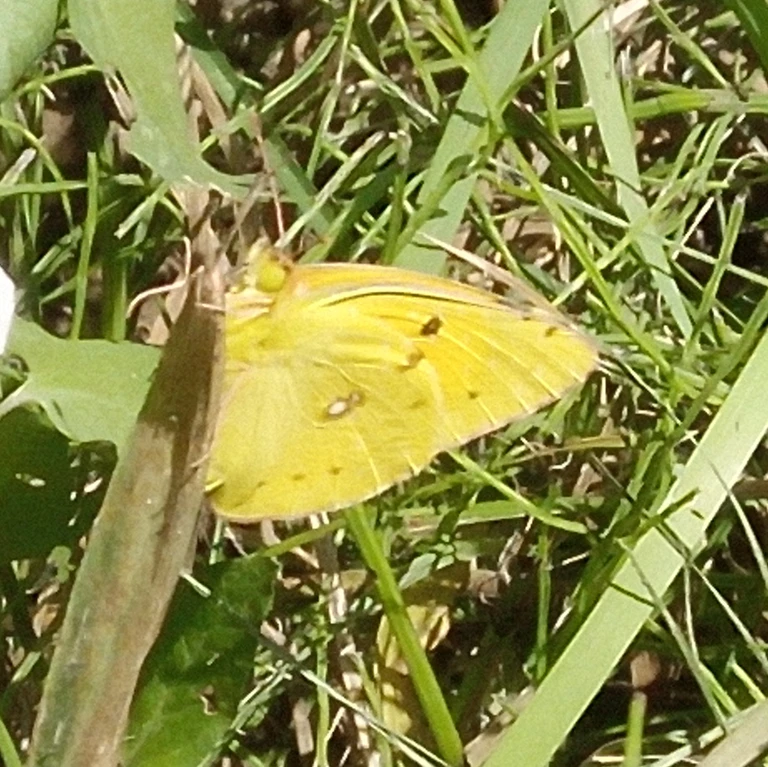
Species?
Colias croceus
